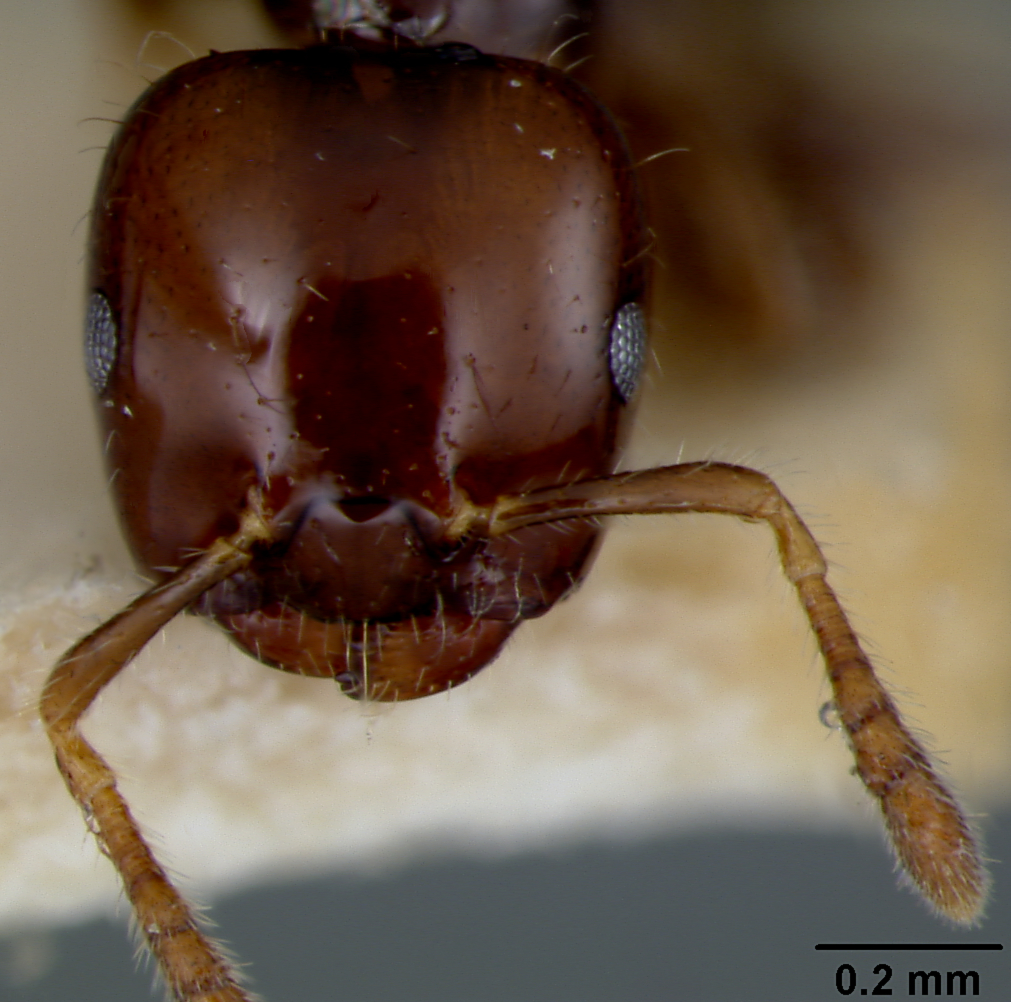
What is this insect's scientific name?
Myrmelachista rogeri
